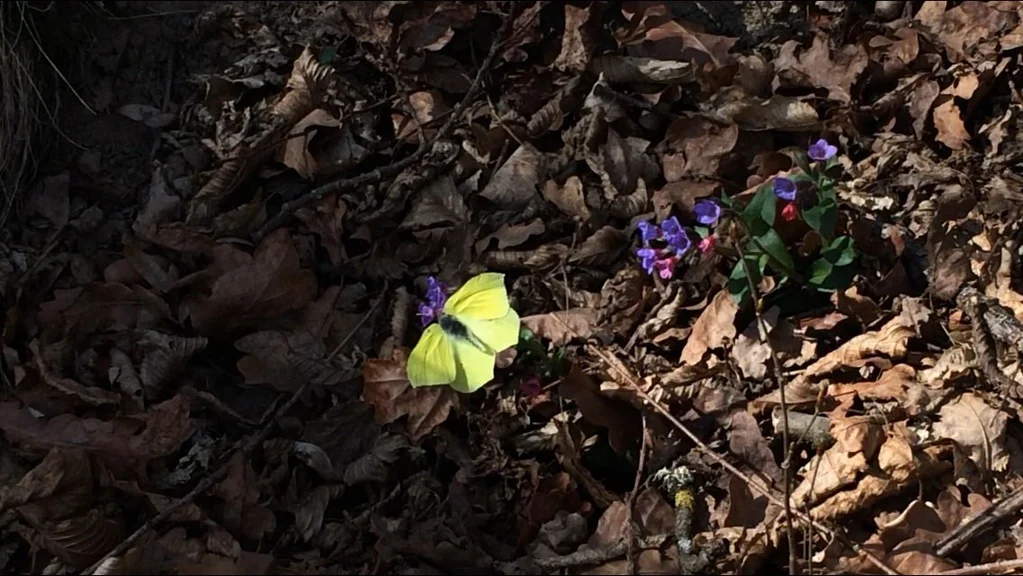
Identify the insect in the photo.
Gonepteryx rhamni
